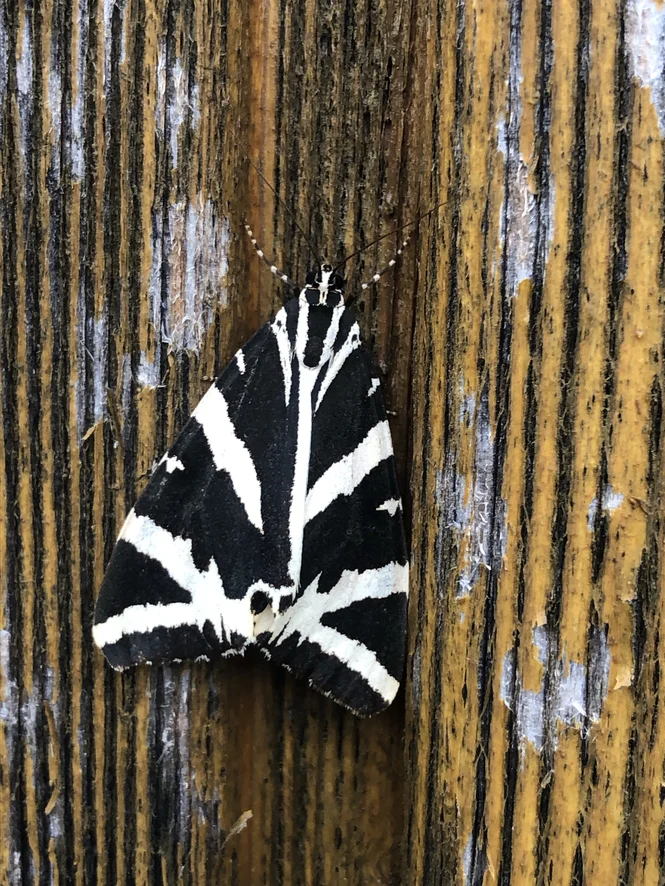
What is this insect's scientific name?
Euplagia quadripunctaria
